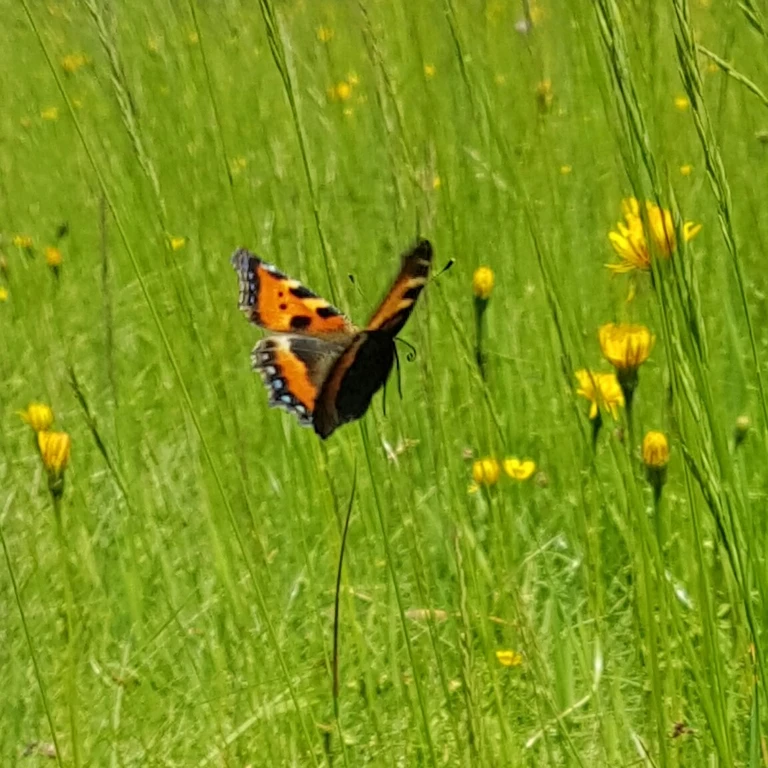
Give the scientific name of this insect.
Aglais urticae
